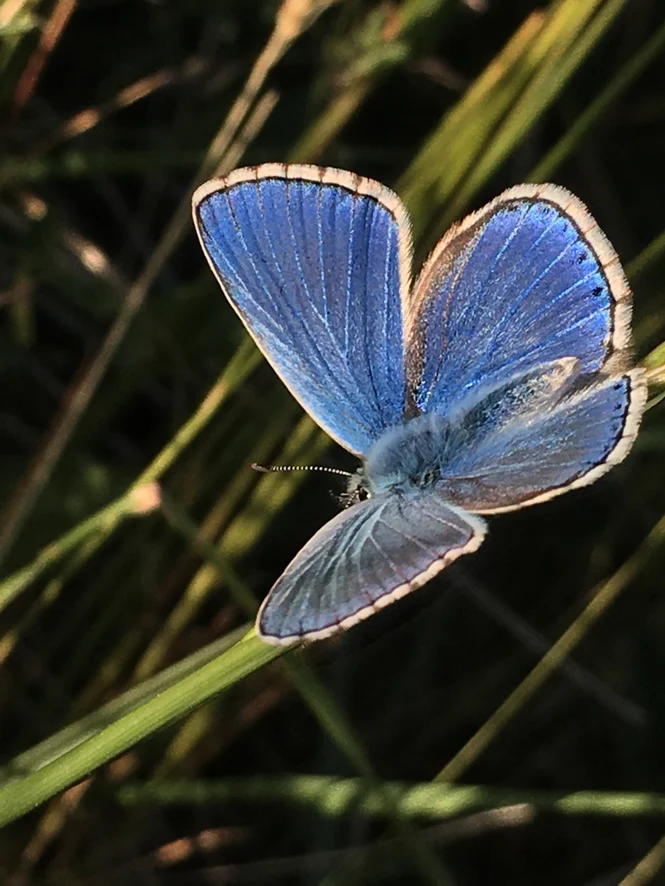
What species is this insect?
Lysandra bellargus
